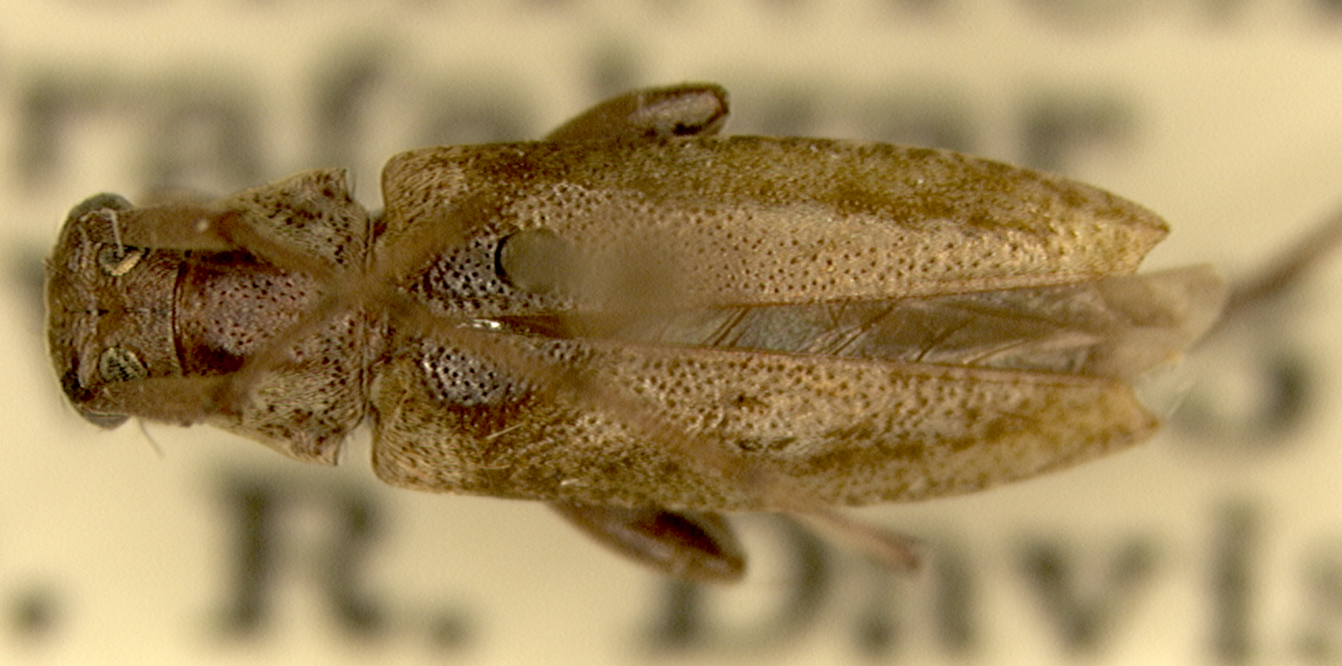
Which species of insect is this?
Anisopodus dominicensis
